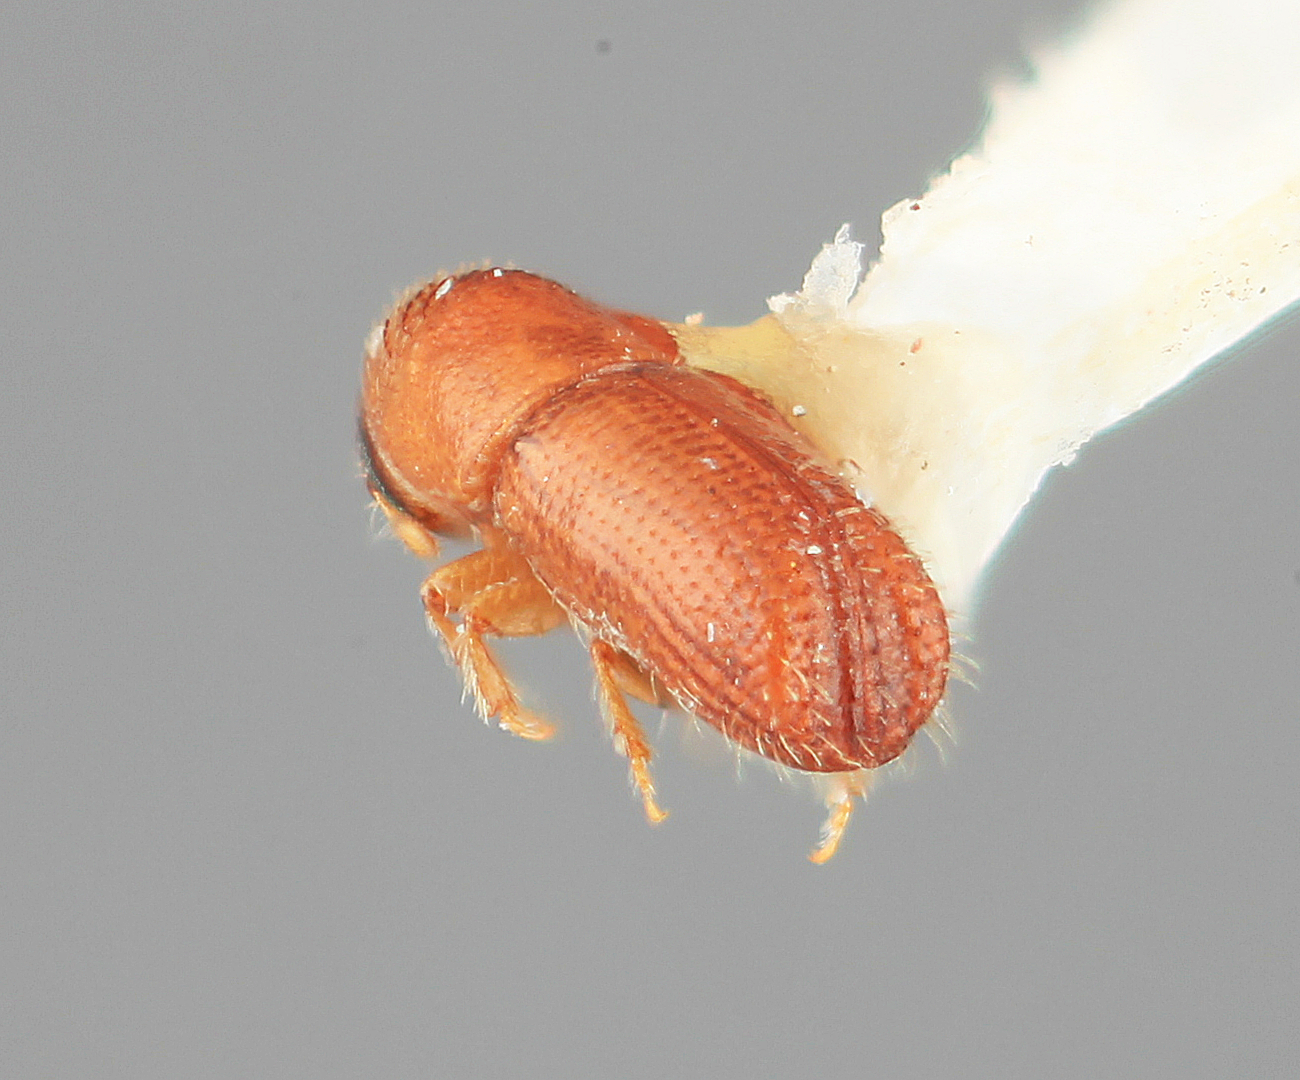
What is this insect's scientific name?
Pityophthorus perexiguus
